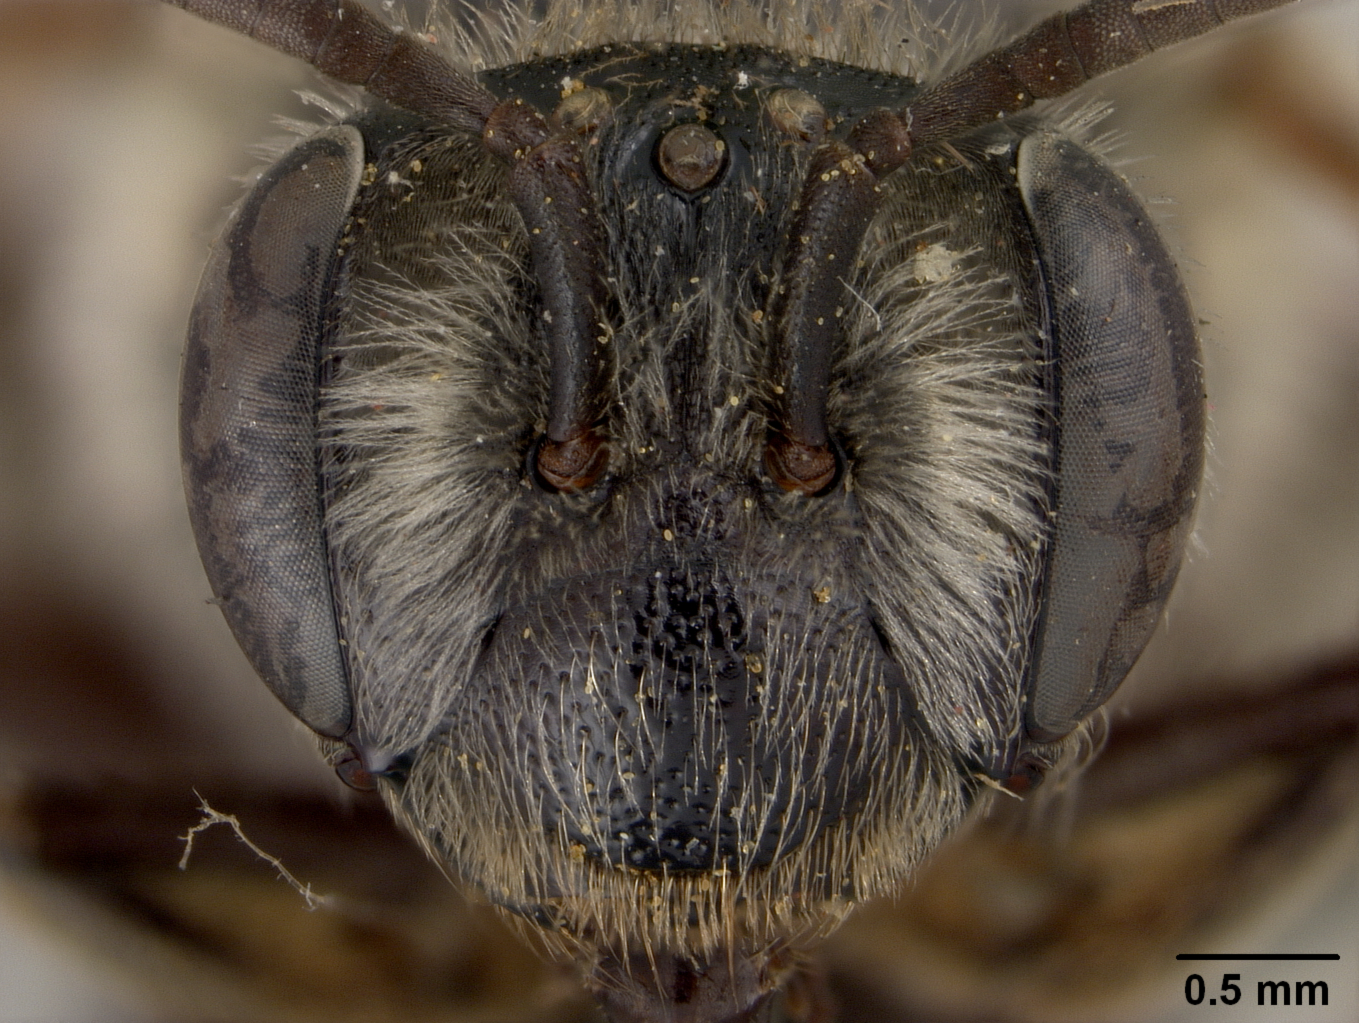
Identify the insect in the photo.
Andrena subcommoda
